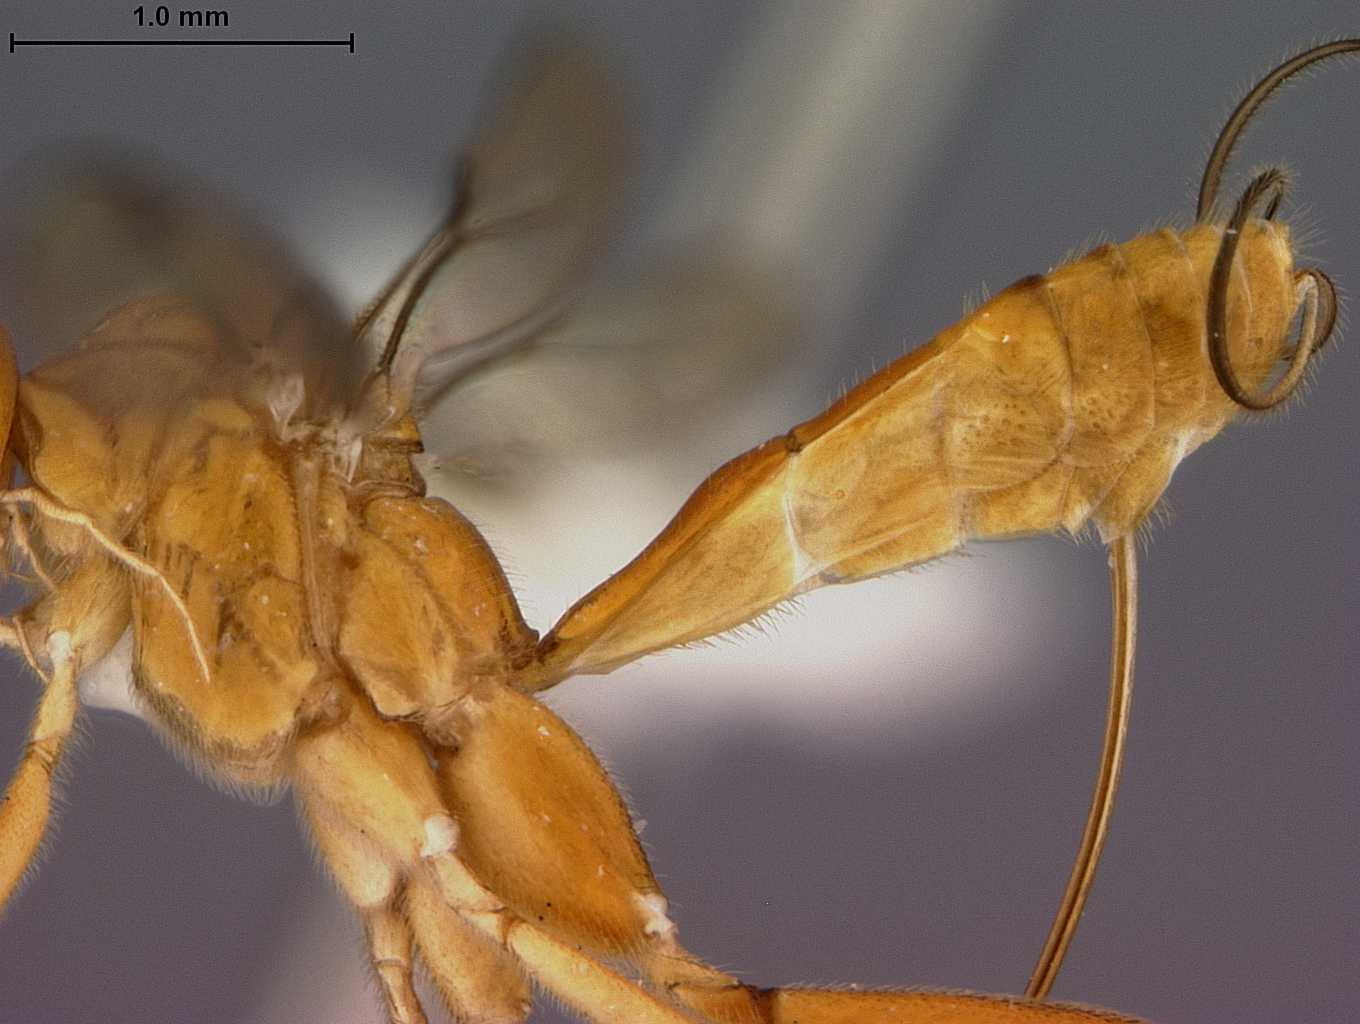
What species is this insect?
Stantonia mazatlanensis
